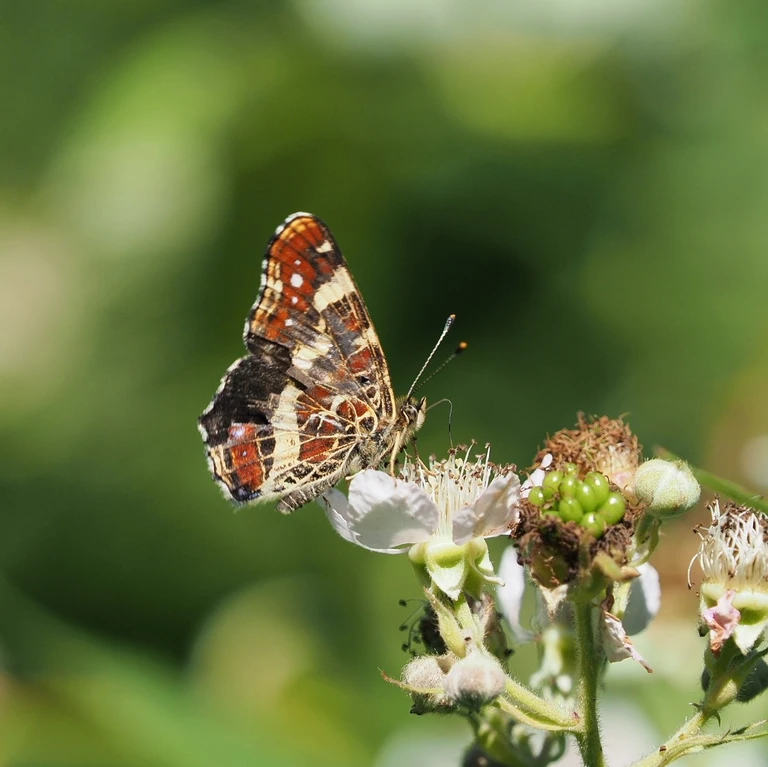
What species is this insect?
Araschnia levana
